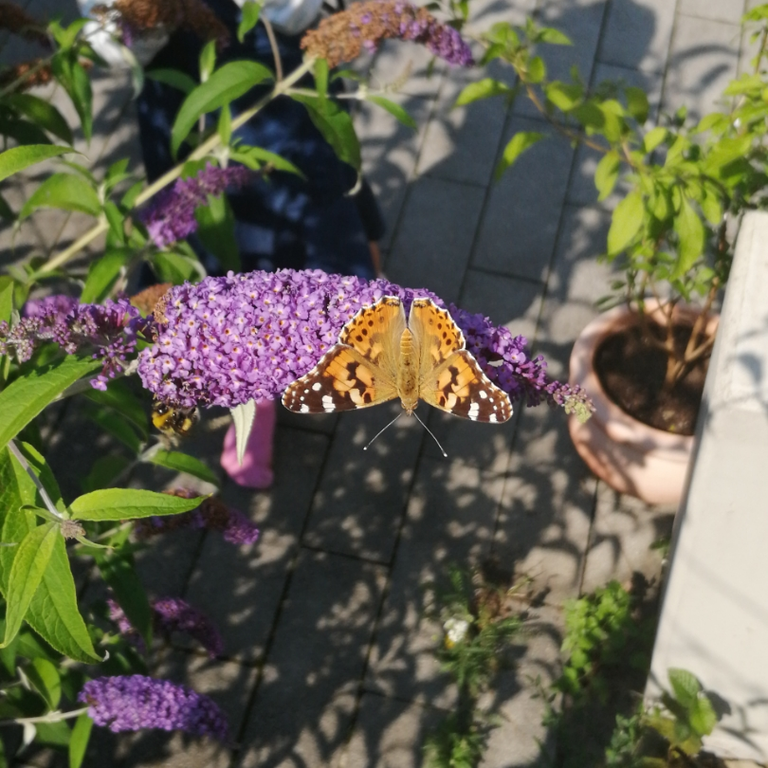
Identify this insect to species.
Vanessa cardui
